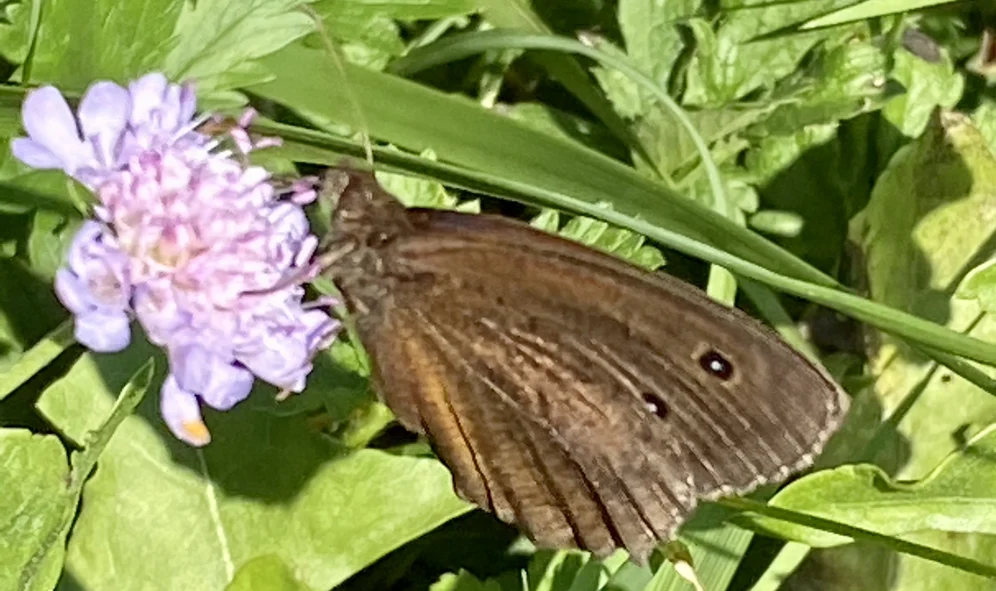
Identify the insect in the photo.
Minois dryas
